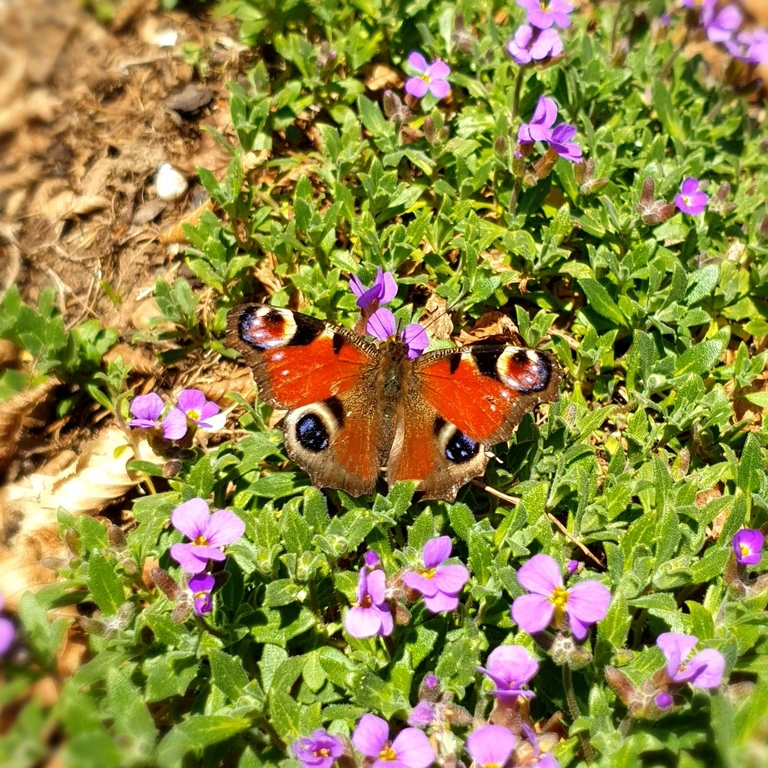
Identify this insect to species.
Aglais io
